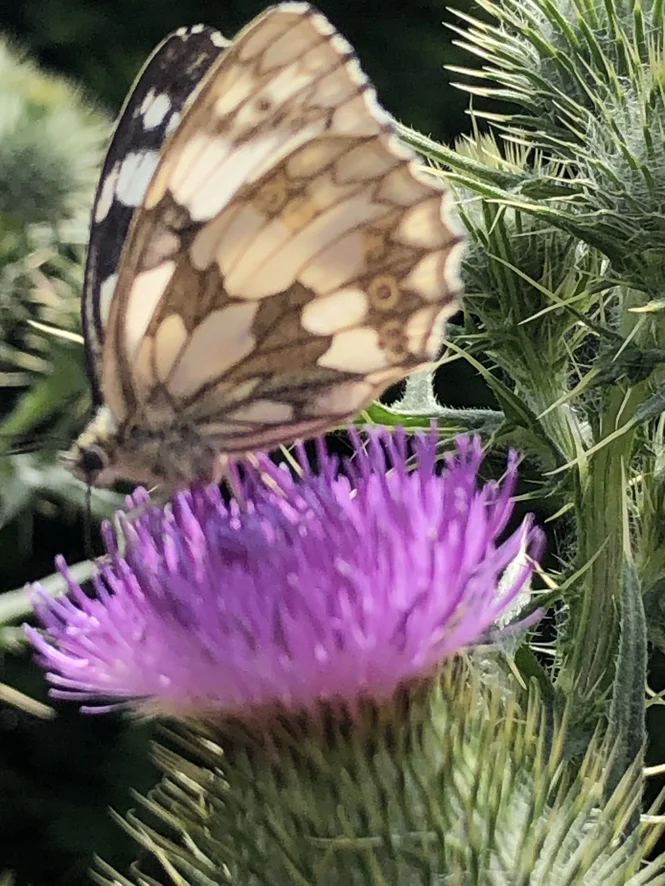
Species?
Melanargia galathea
